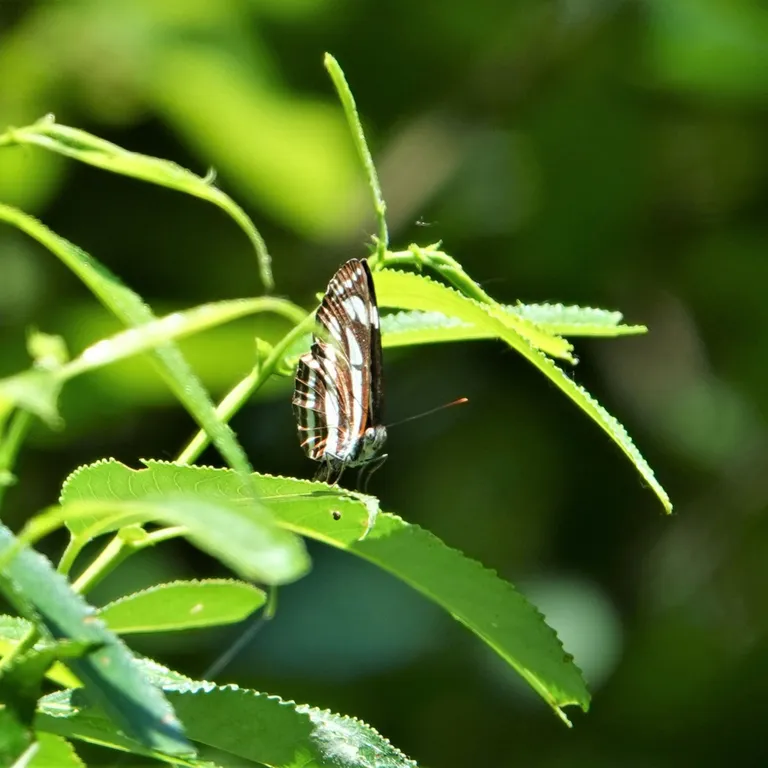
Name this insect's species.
Neptis sappho
